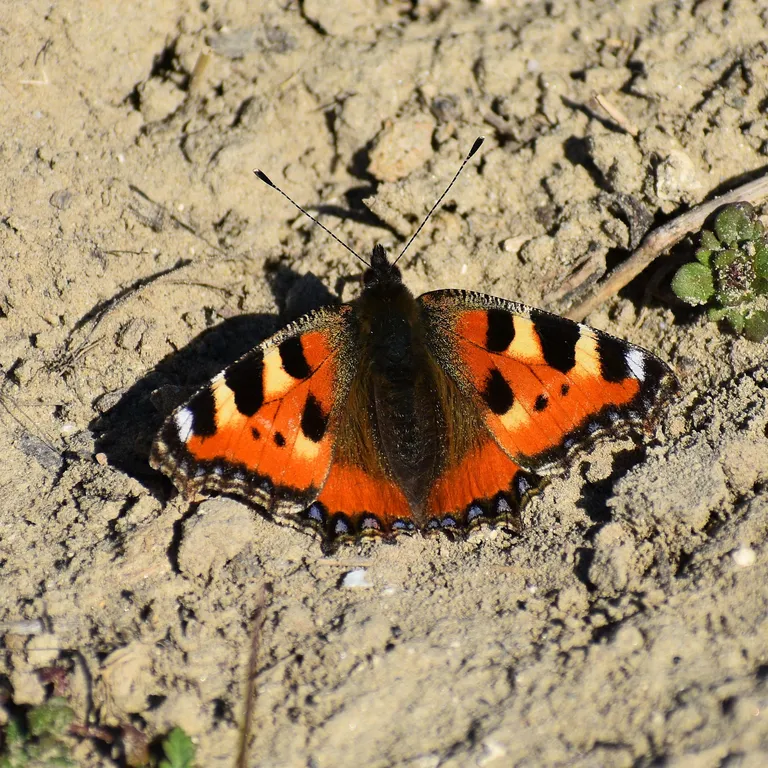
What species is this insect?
Aglais urticae
